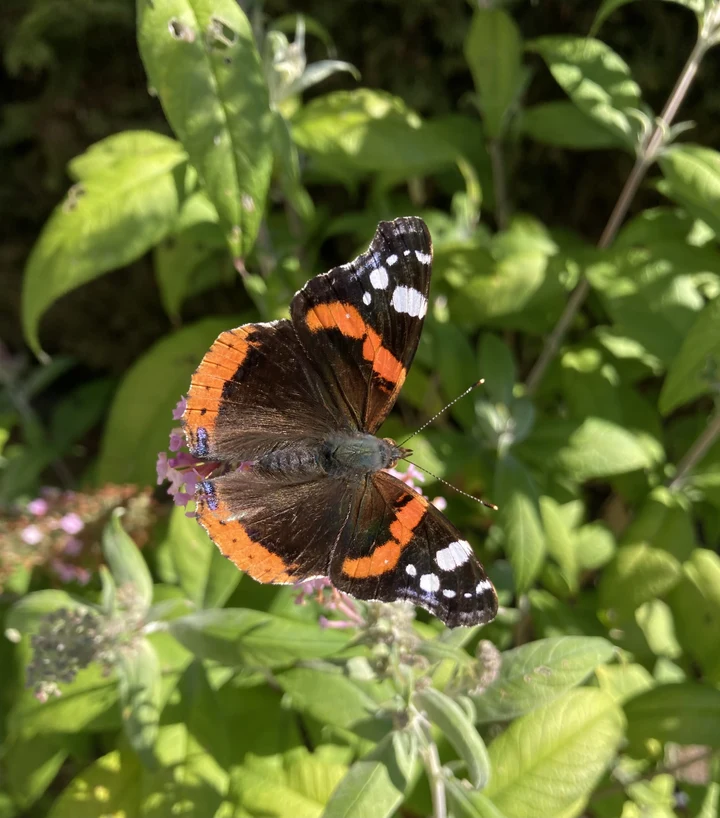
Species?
Vanessa atalanta
